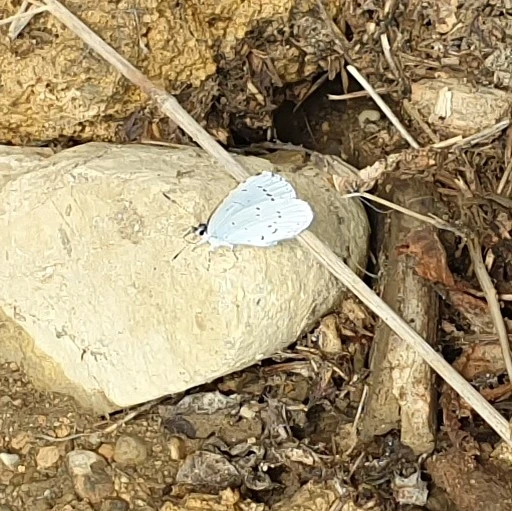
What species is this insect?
Celastrina argiolus
